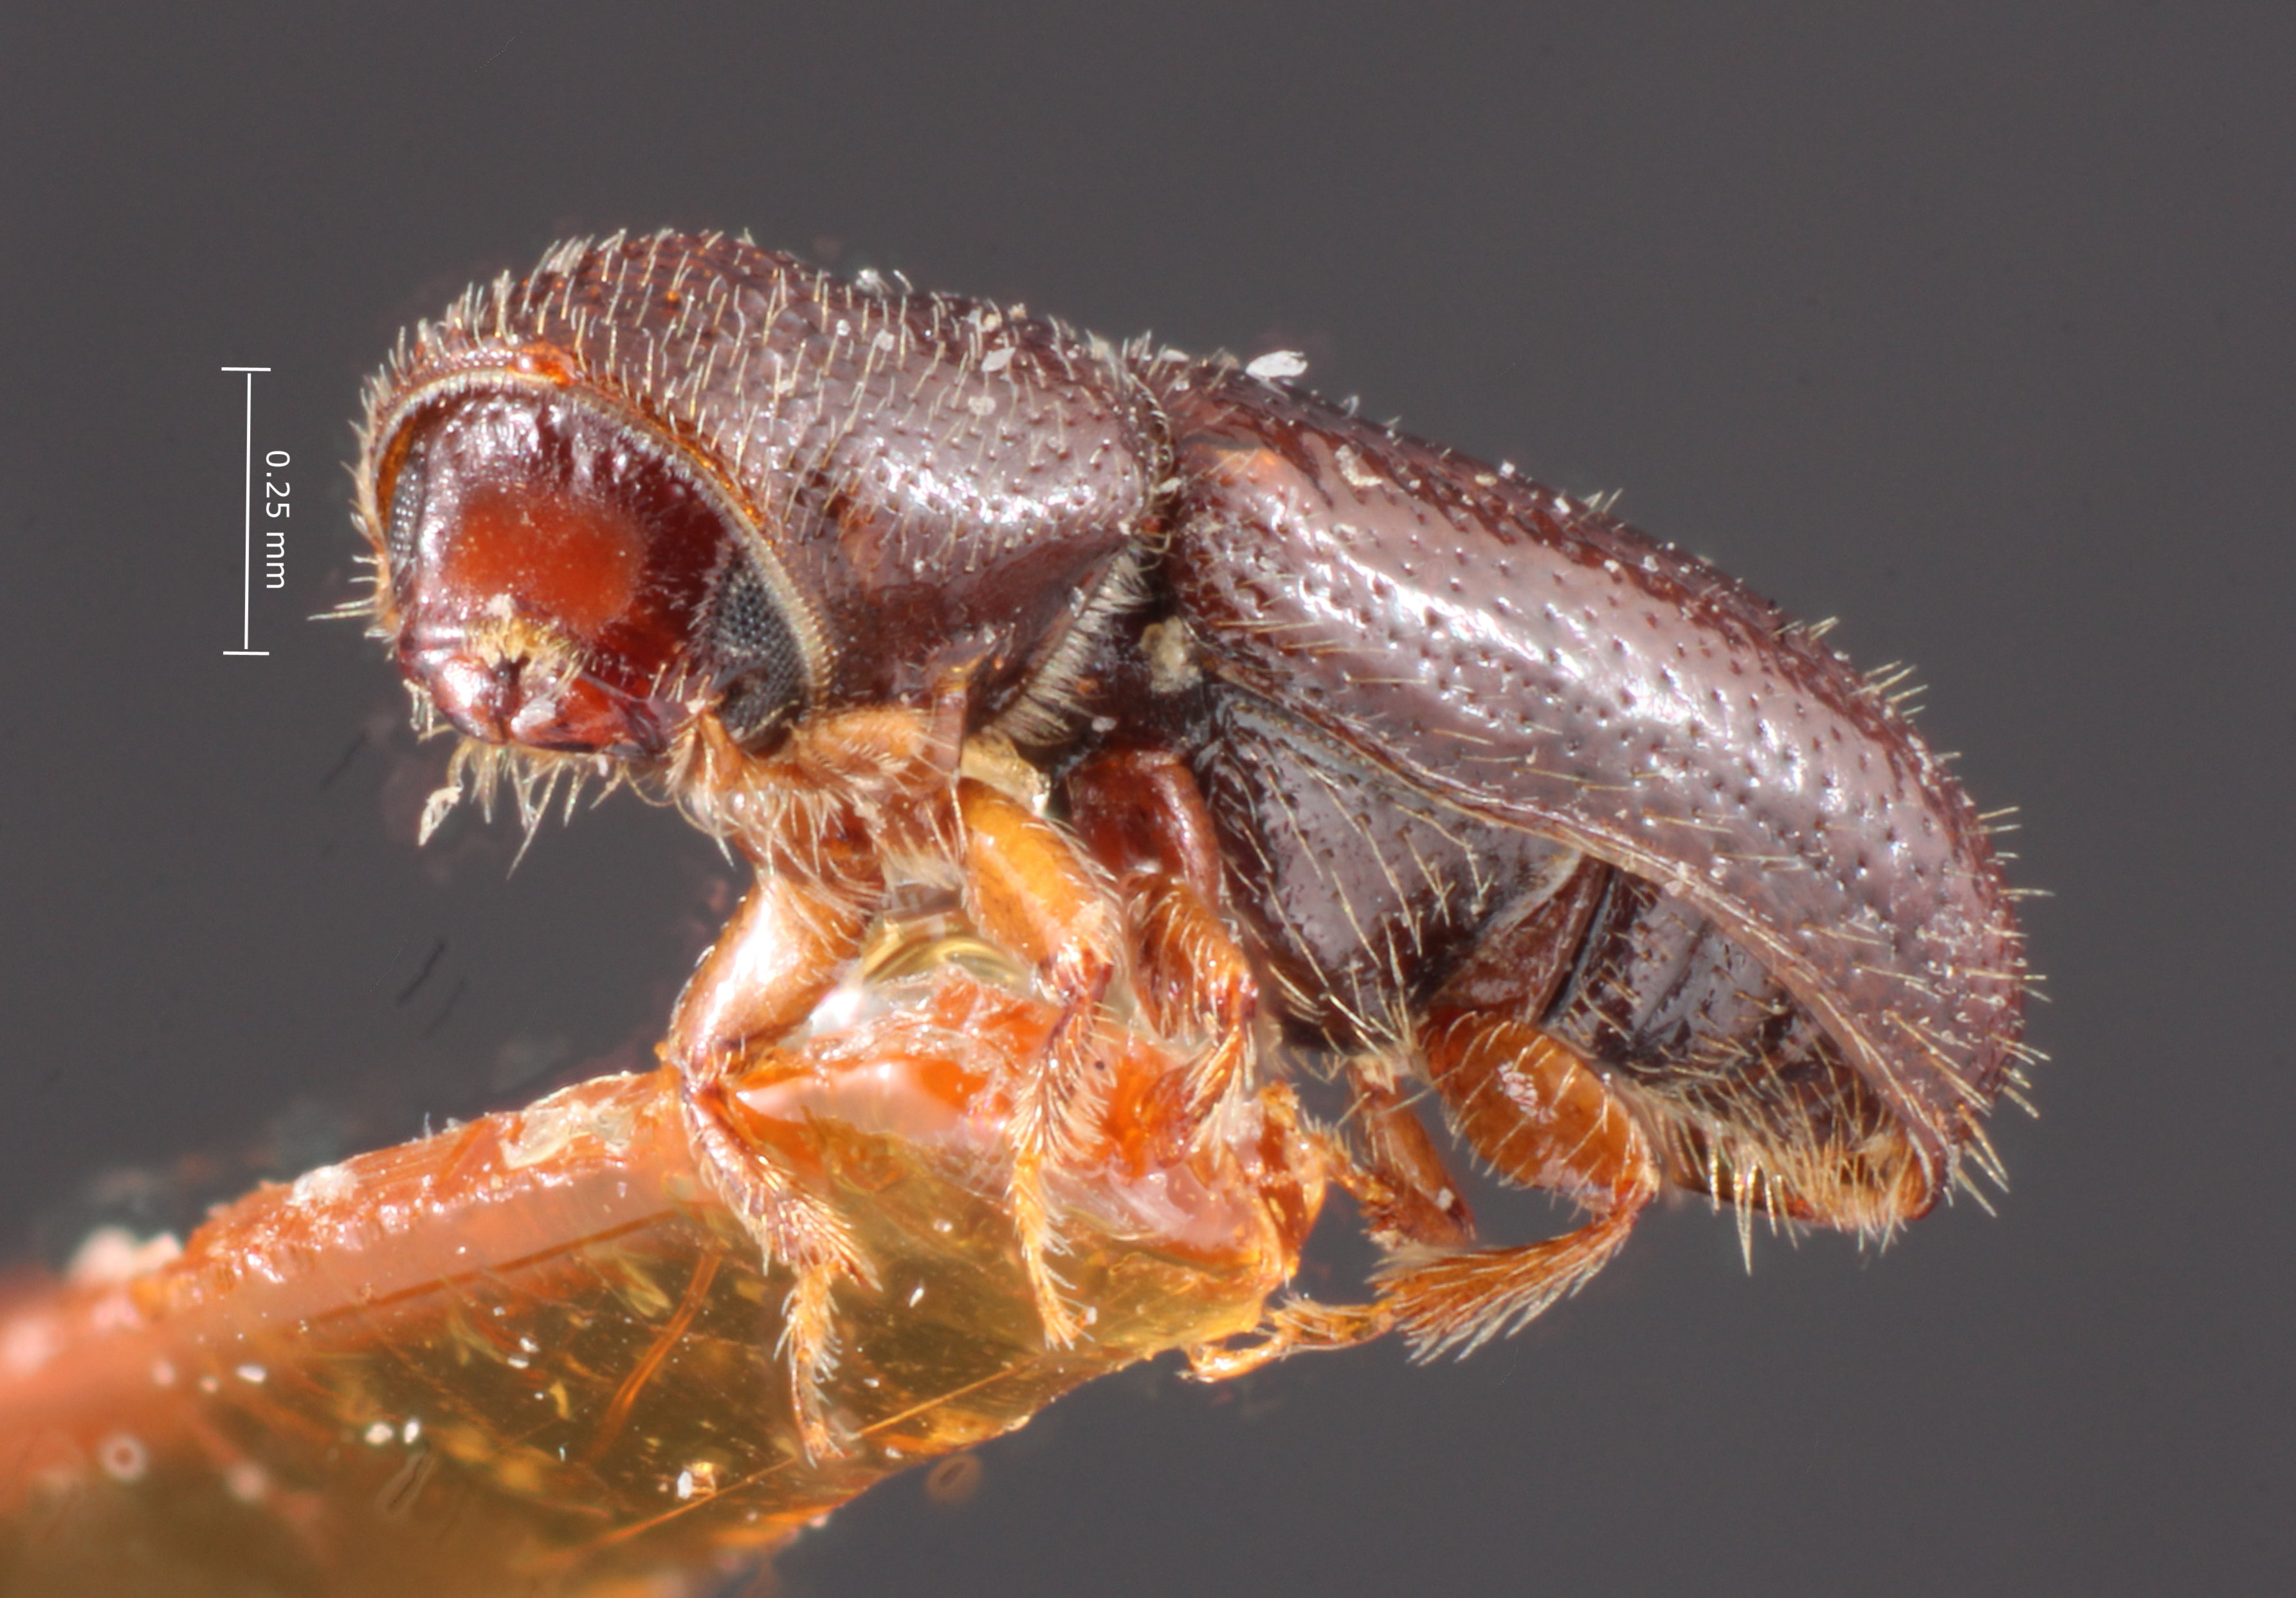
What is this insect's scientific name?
Pityophthorus balsameus
